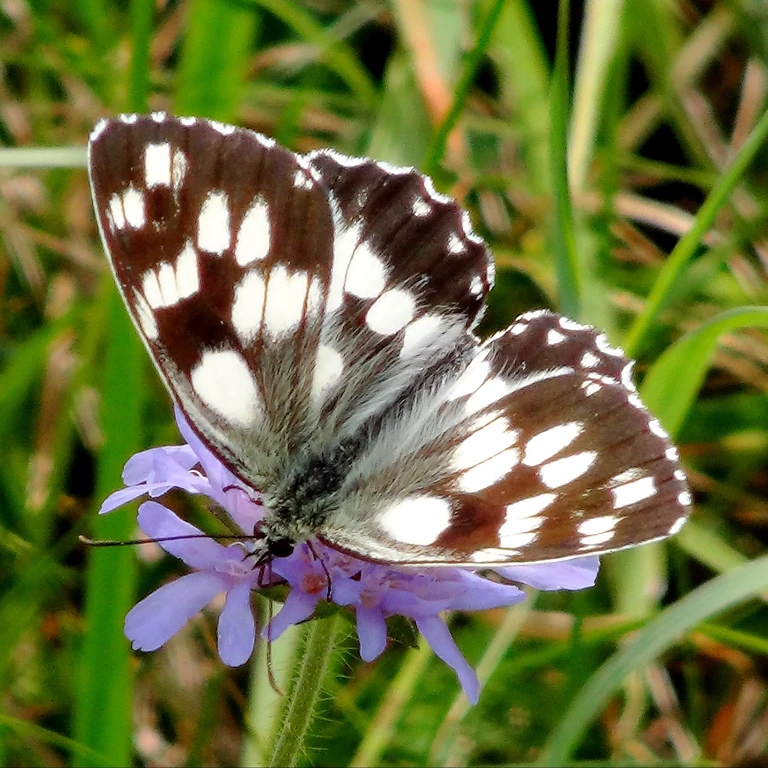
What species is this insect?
Melanargia galathea
